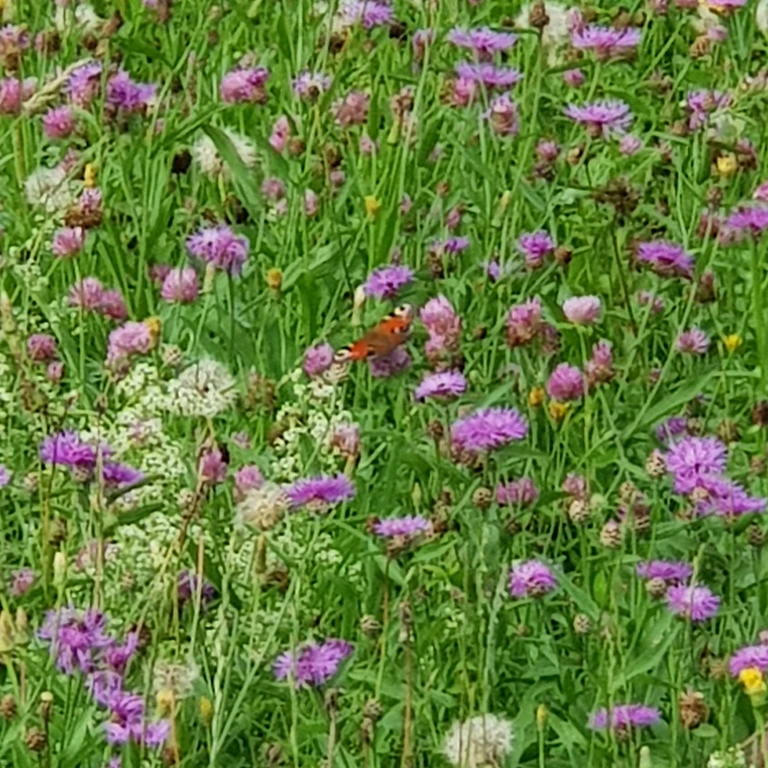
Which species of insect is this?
Aglais io
